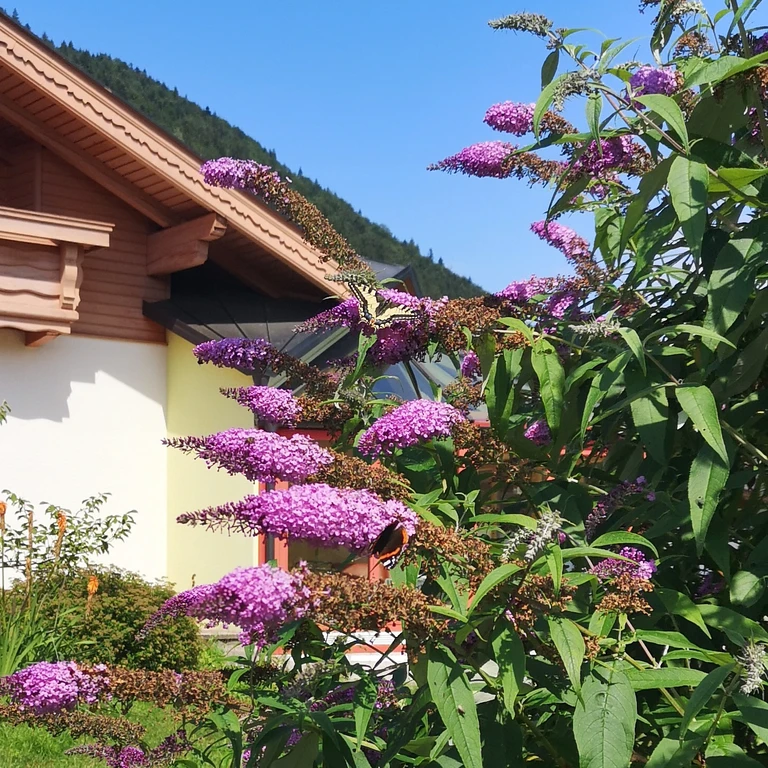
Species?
Papilio machaon
